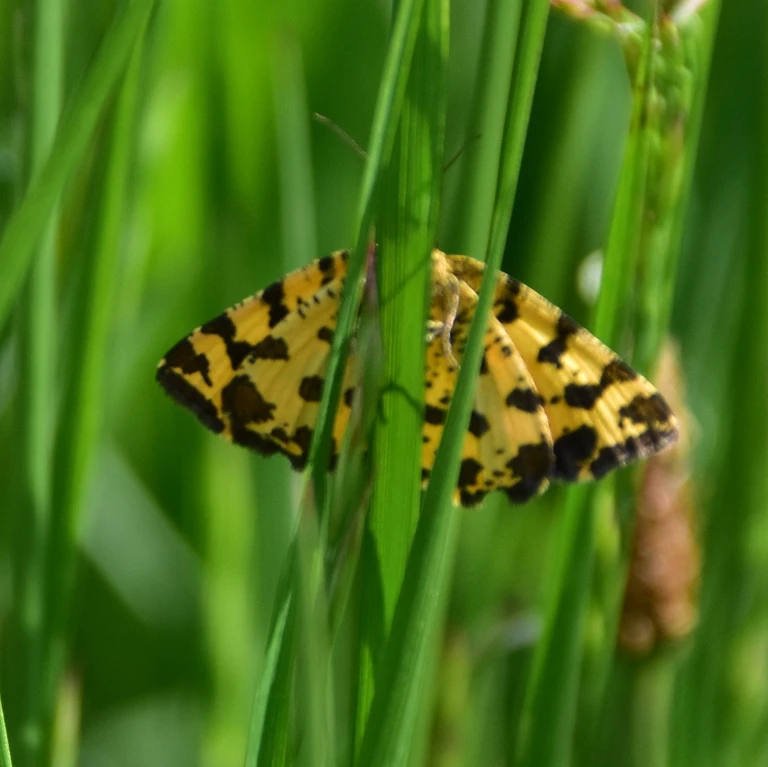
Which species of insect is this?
Pseudopanthera macularia
